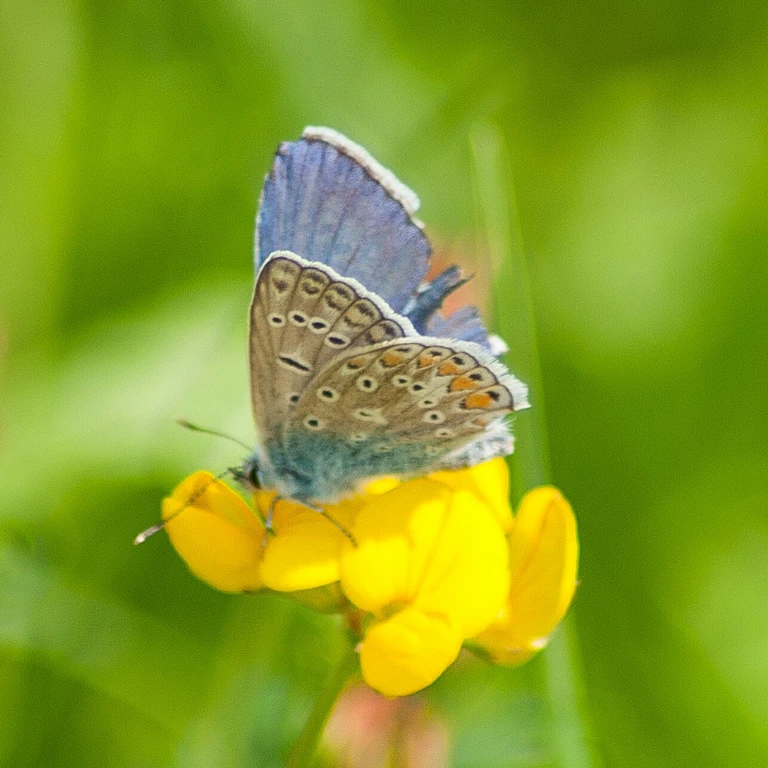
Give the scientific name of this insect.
Polyommatus icarus
